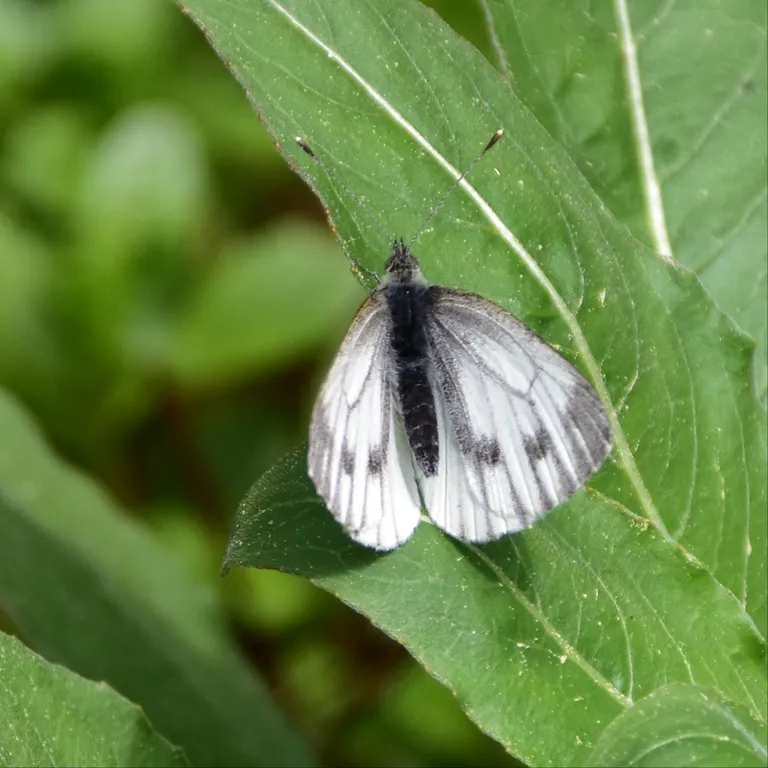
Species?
Pieris napi
